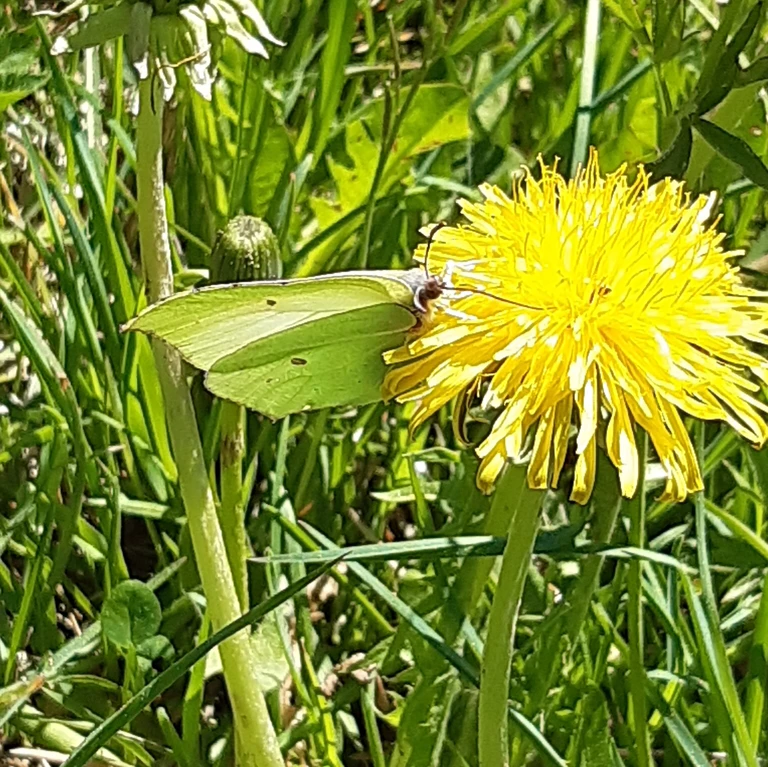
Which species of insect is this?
Gonepteryx rhamni
